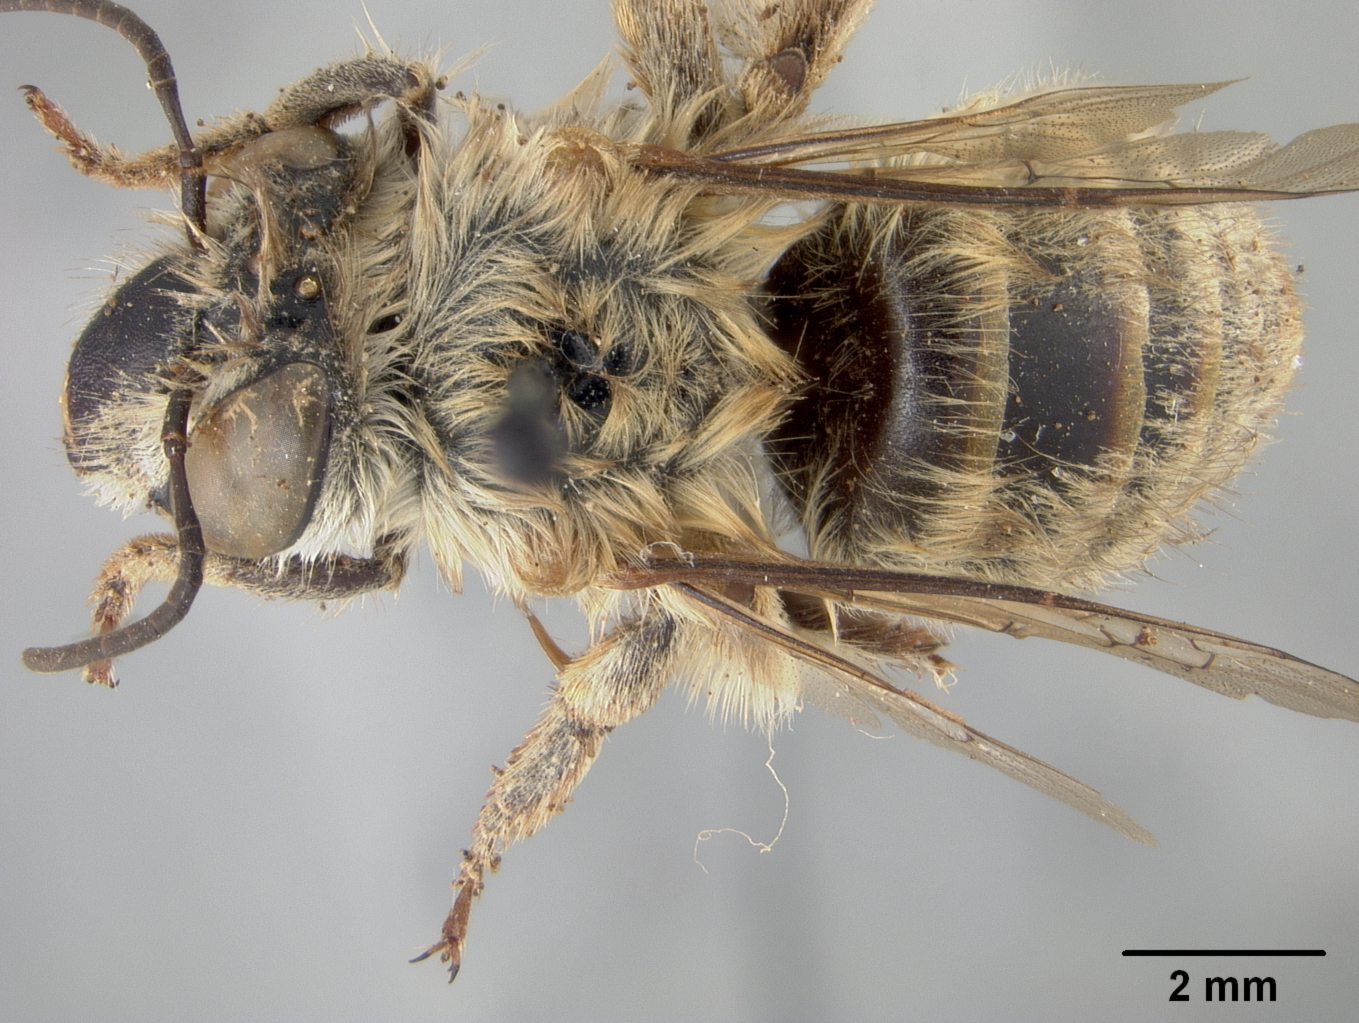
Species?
Habropoda hookeri
